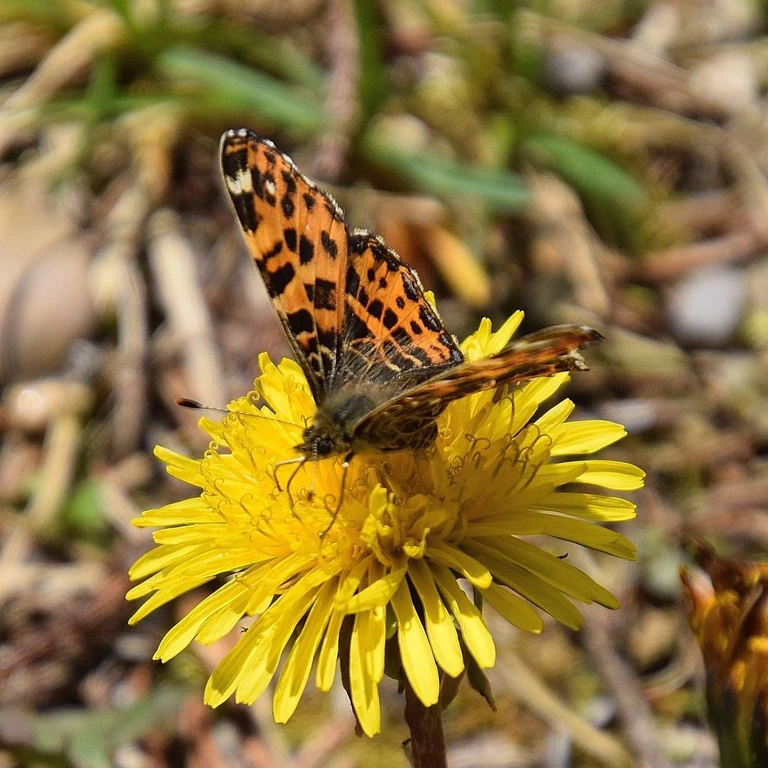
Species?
Araschnia levana
